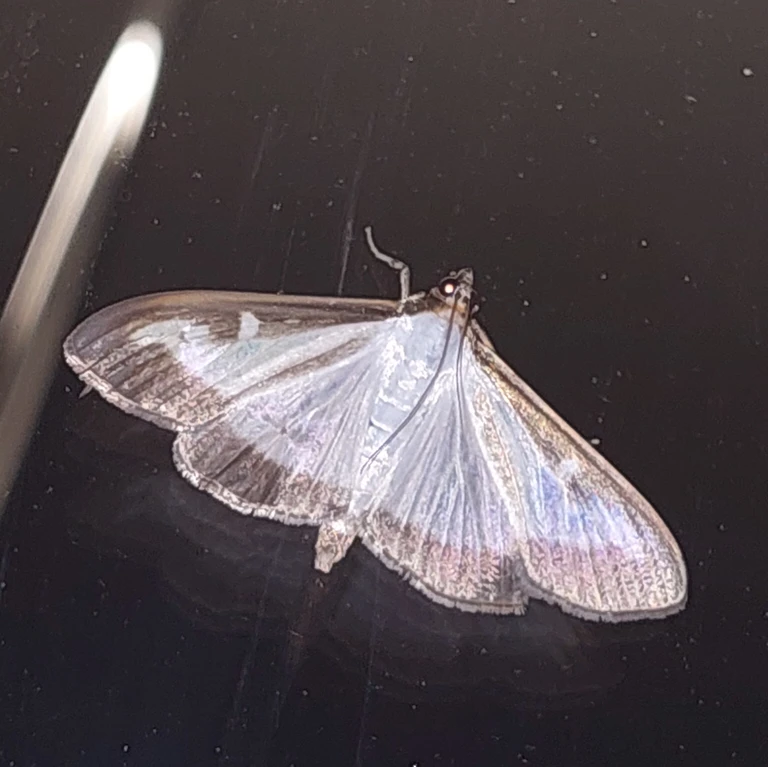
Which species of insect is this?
Cydalima perspectalis
